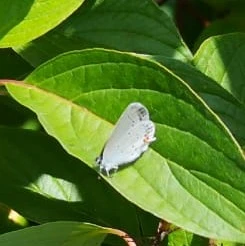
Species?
Cupido argiades (also Elkalyce argiades)
